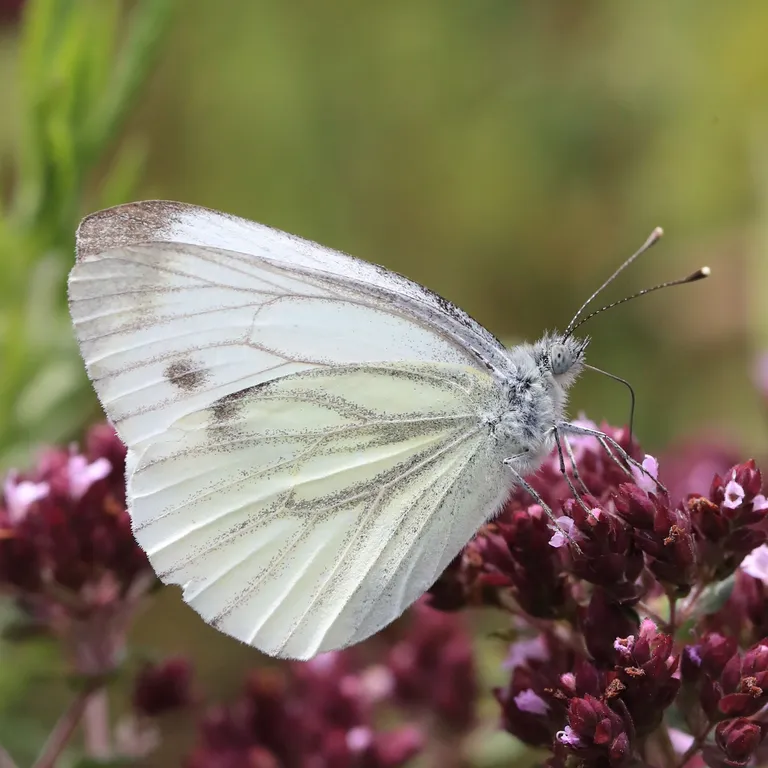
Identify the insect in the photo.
Pieris napi
